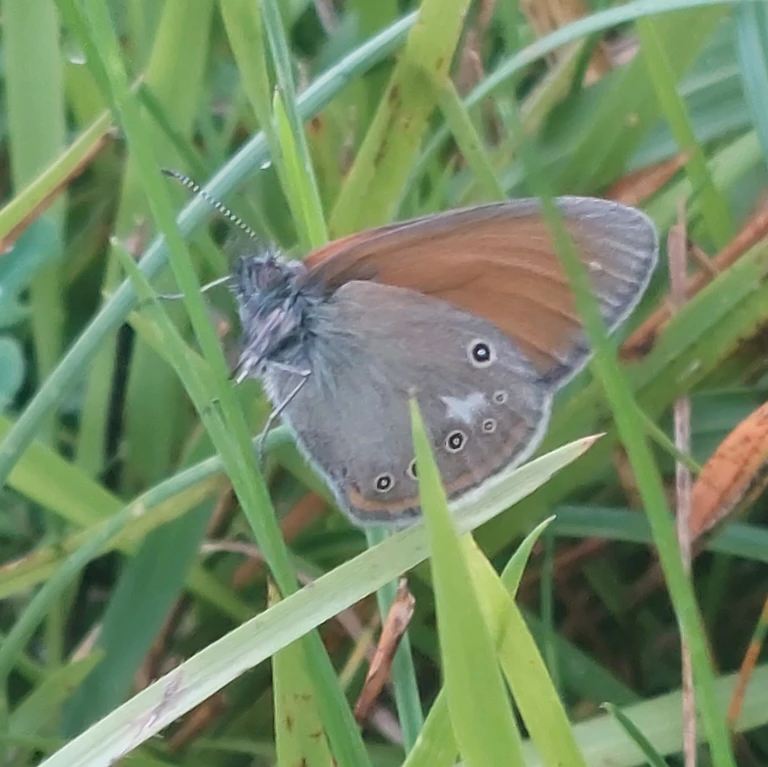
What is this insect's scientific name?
Coenonympha glycerion (also Coenonympha iphis)
